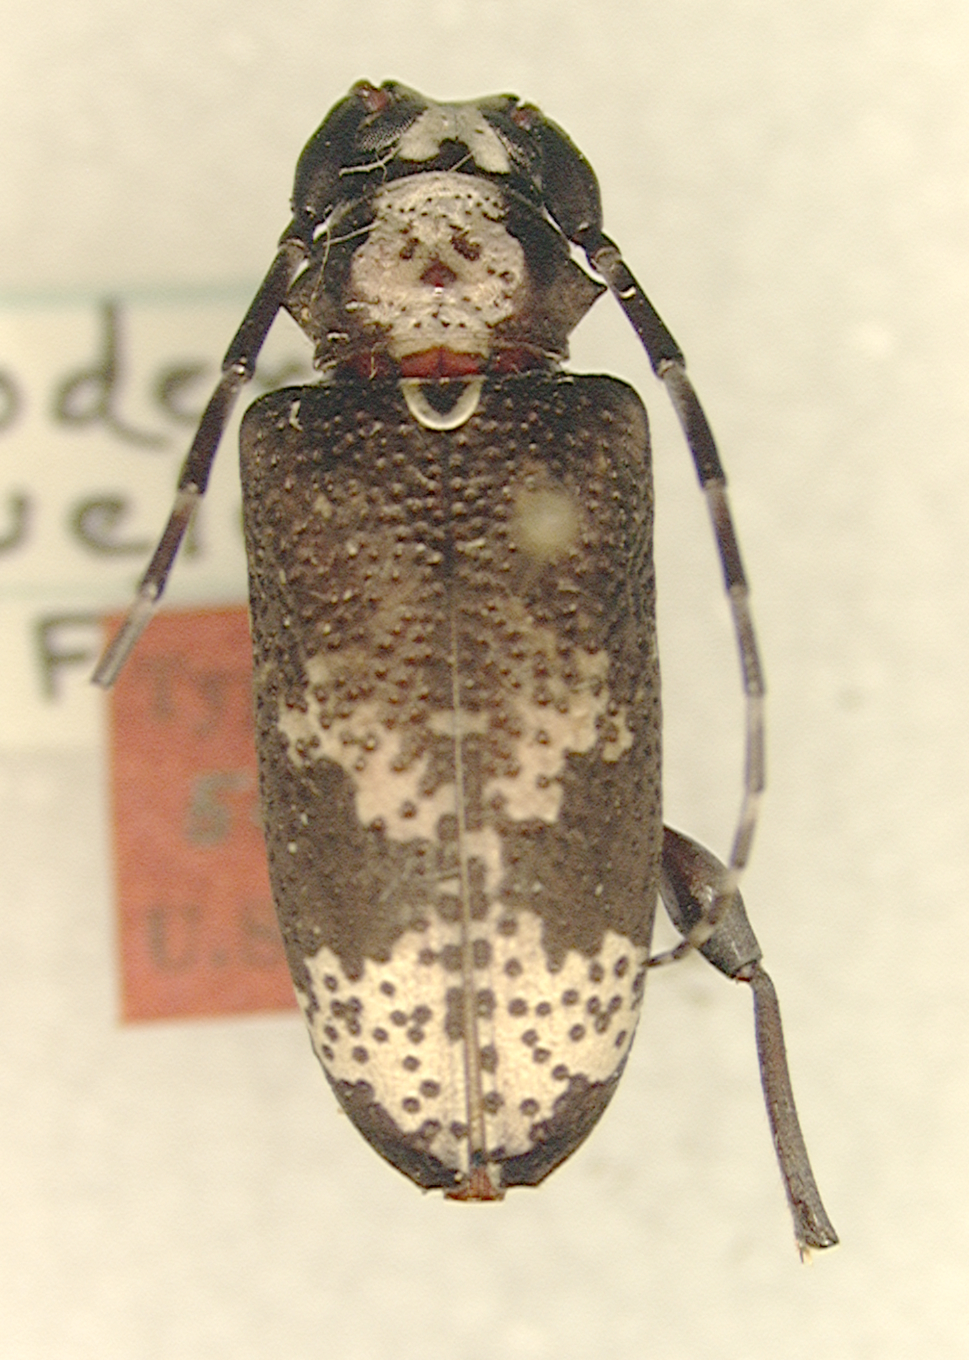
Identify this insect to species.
Acanthoderes venezuelae (also Myoxomorpha funesta)
